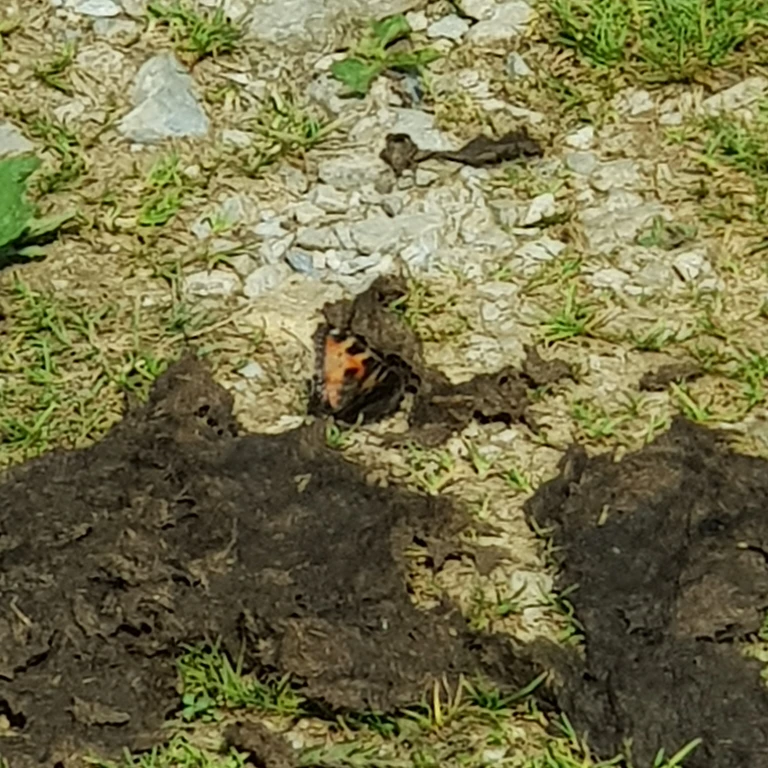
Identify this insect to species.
Aglais urticae
